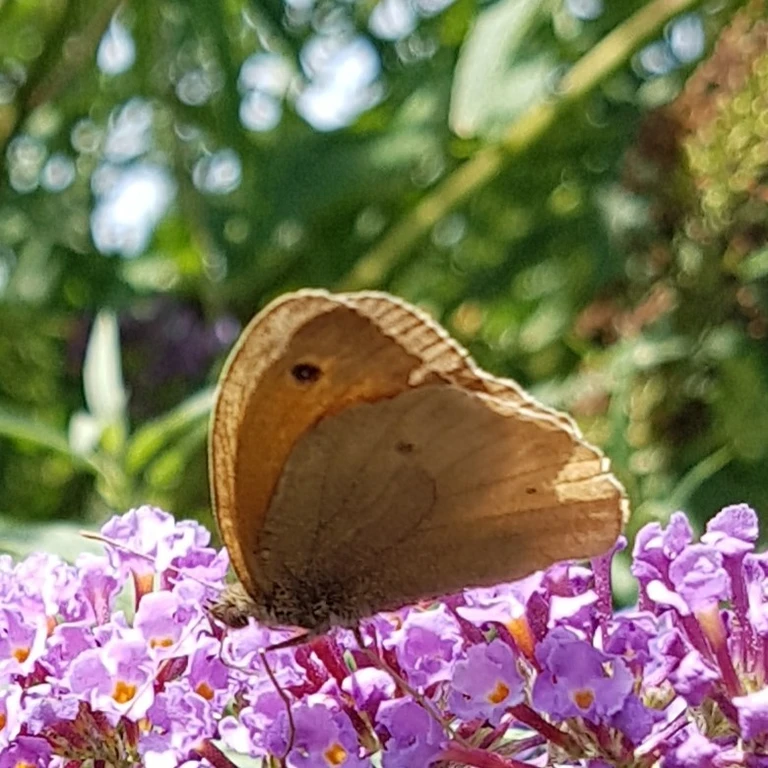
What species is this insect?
Maniola jurtina
